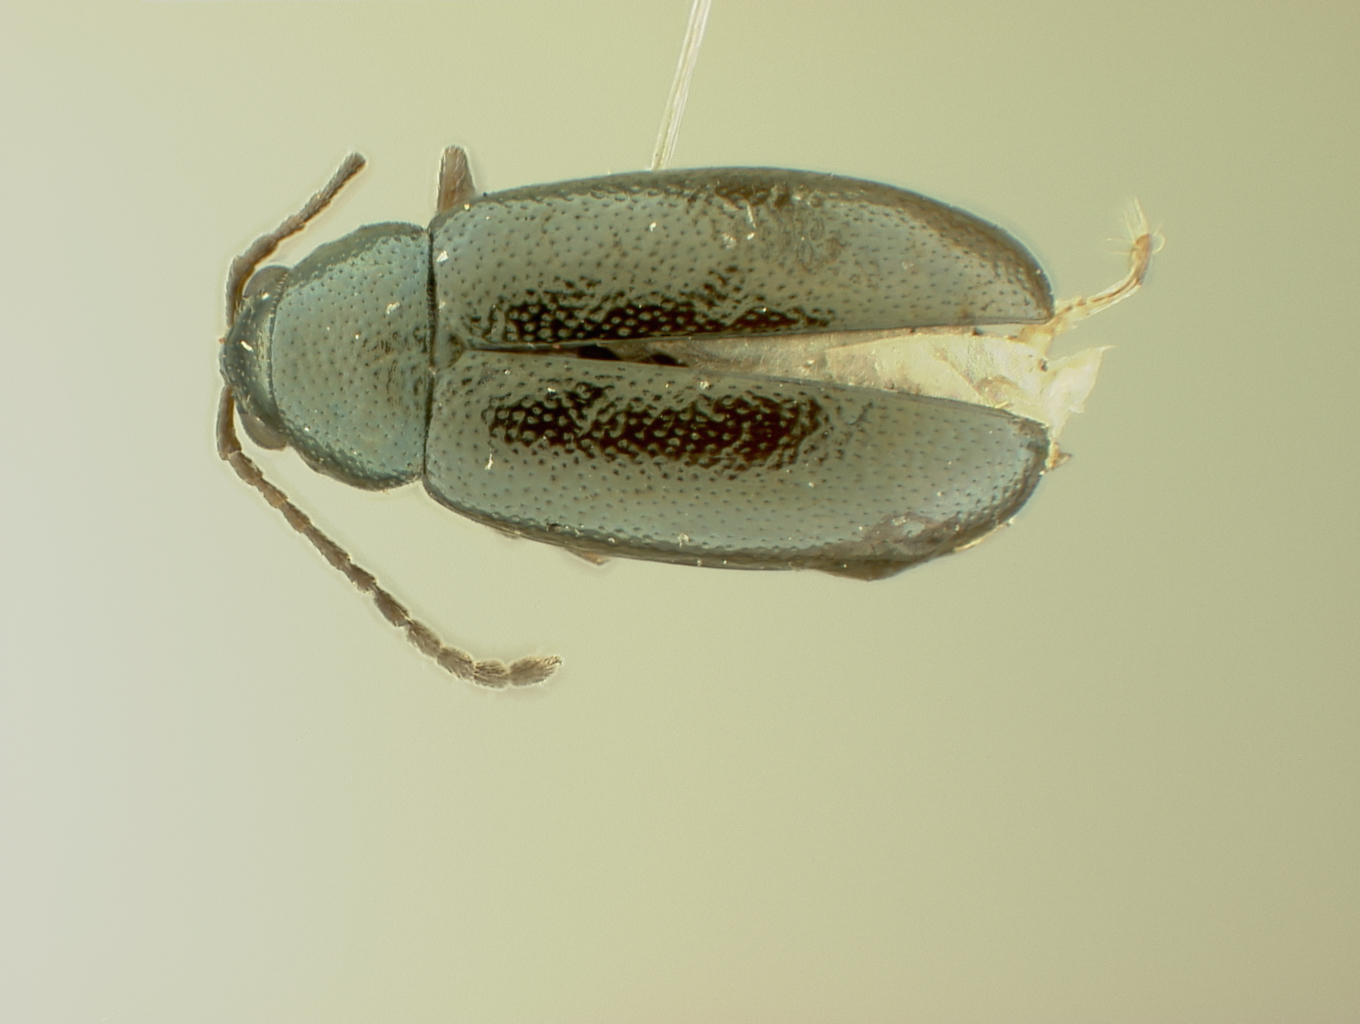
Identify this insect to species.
Phyllotreta albionica
